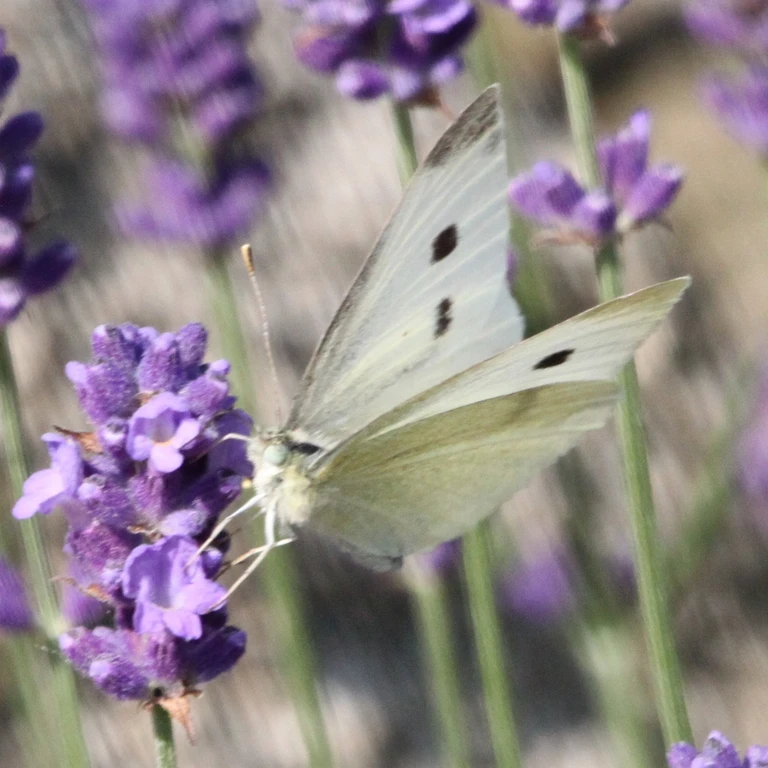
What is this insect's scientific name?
Pieris rapae
